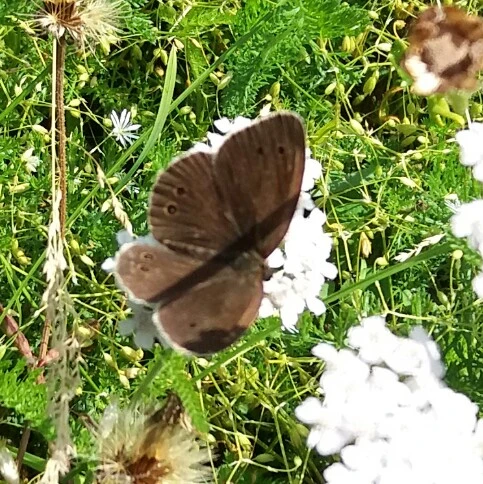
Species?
Aphantopus hyperantus
